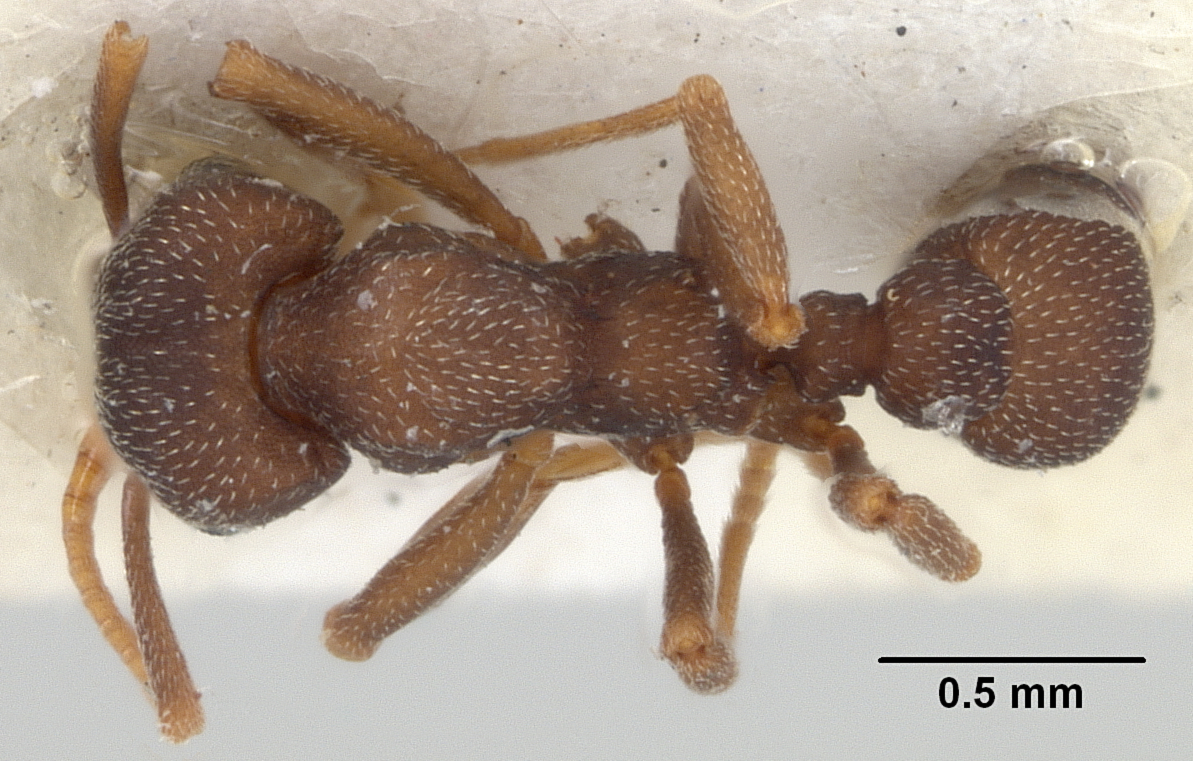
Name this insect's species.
Myrmicocrypta brittoni
